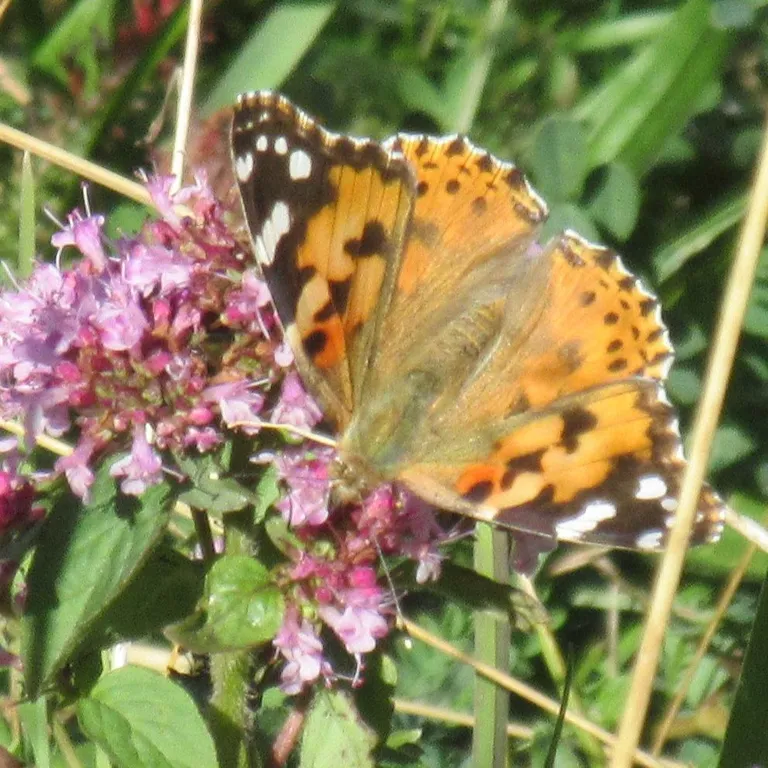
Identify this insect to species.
Vanessa cardui
